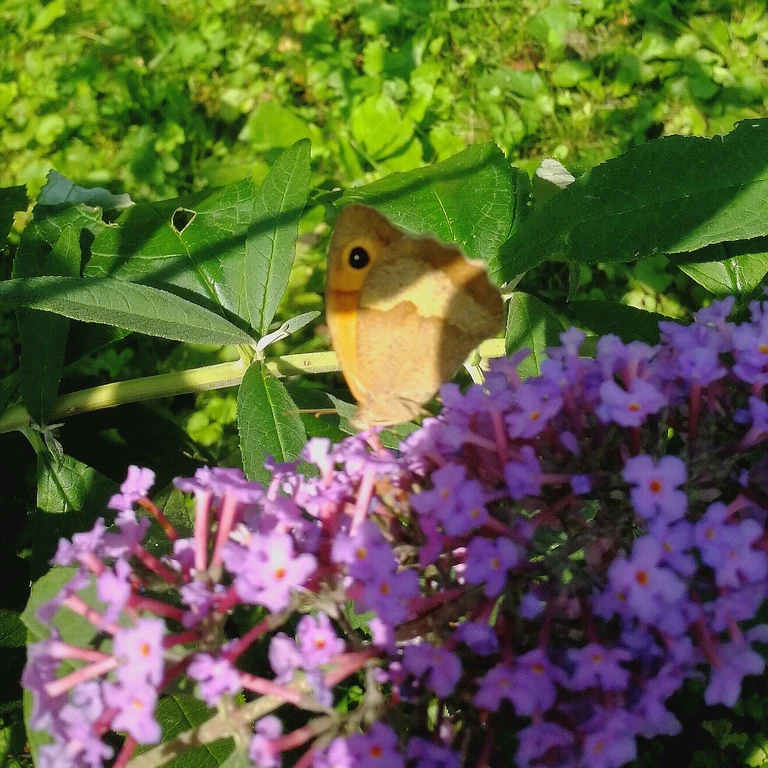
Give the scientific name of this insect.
Maniola jurtina
